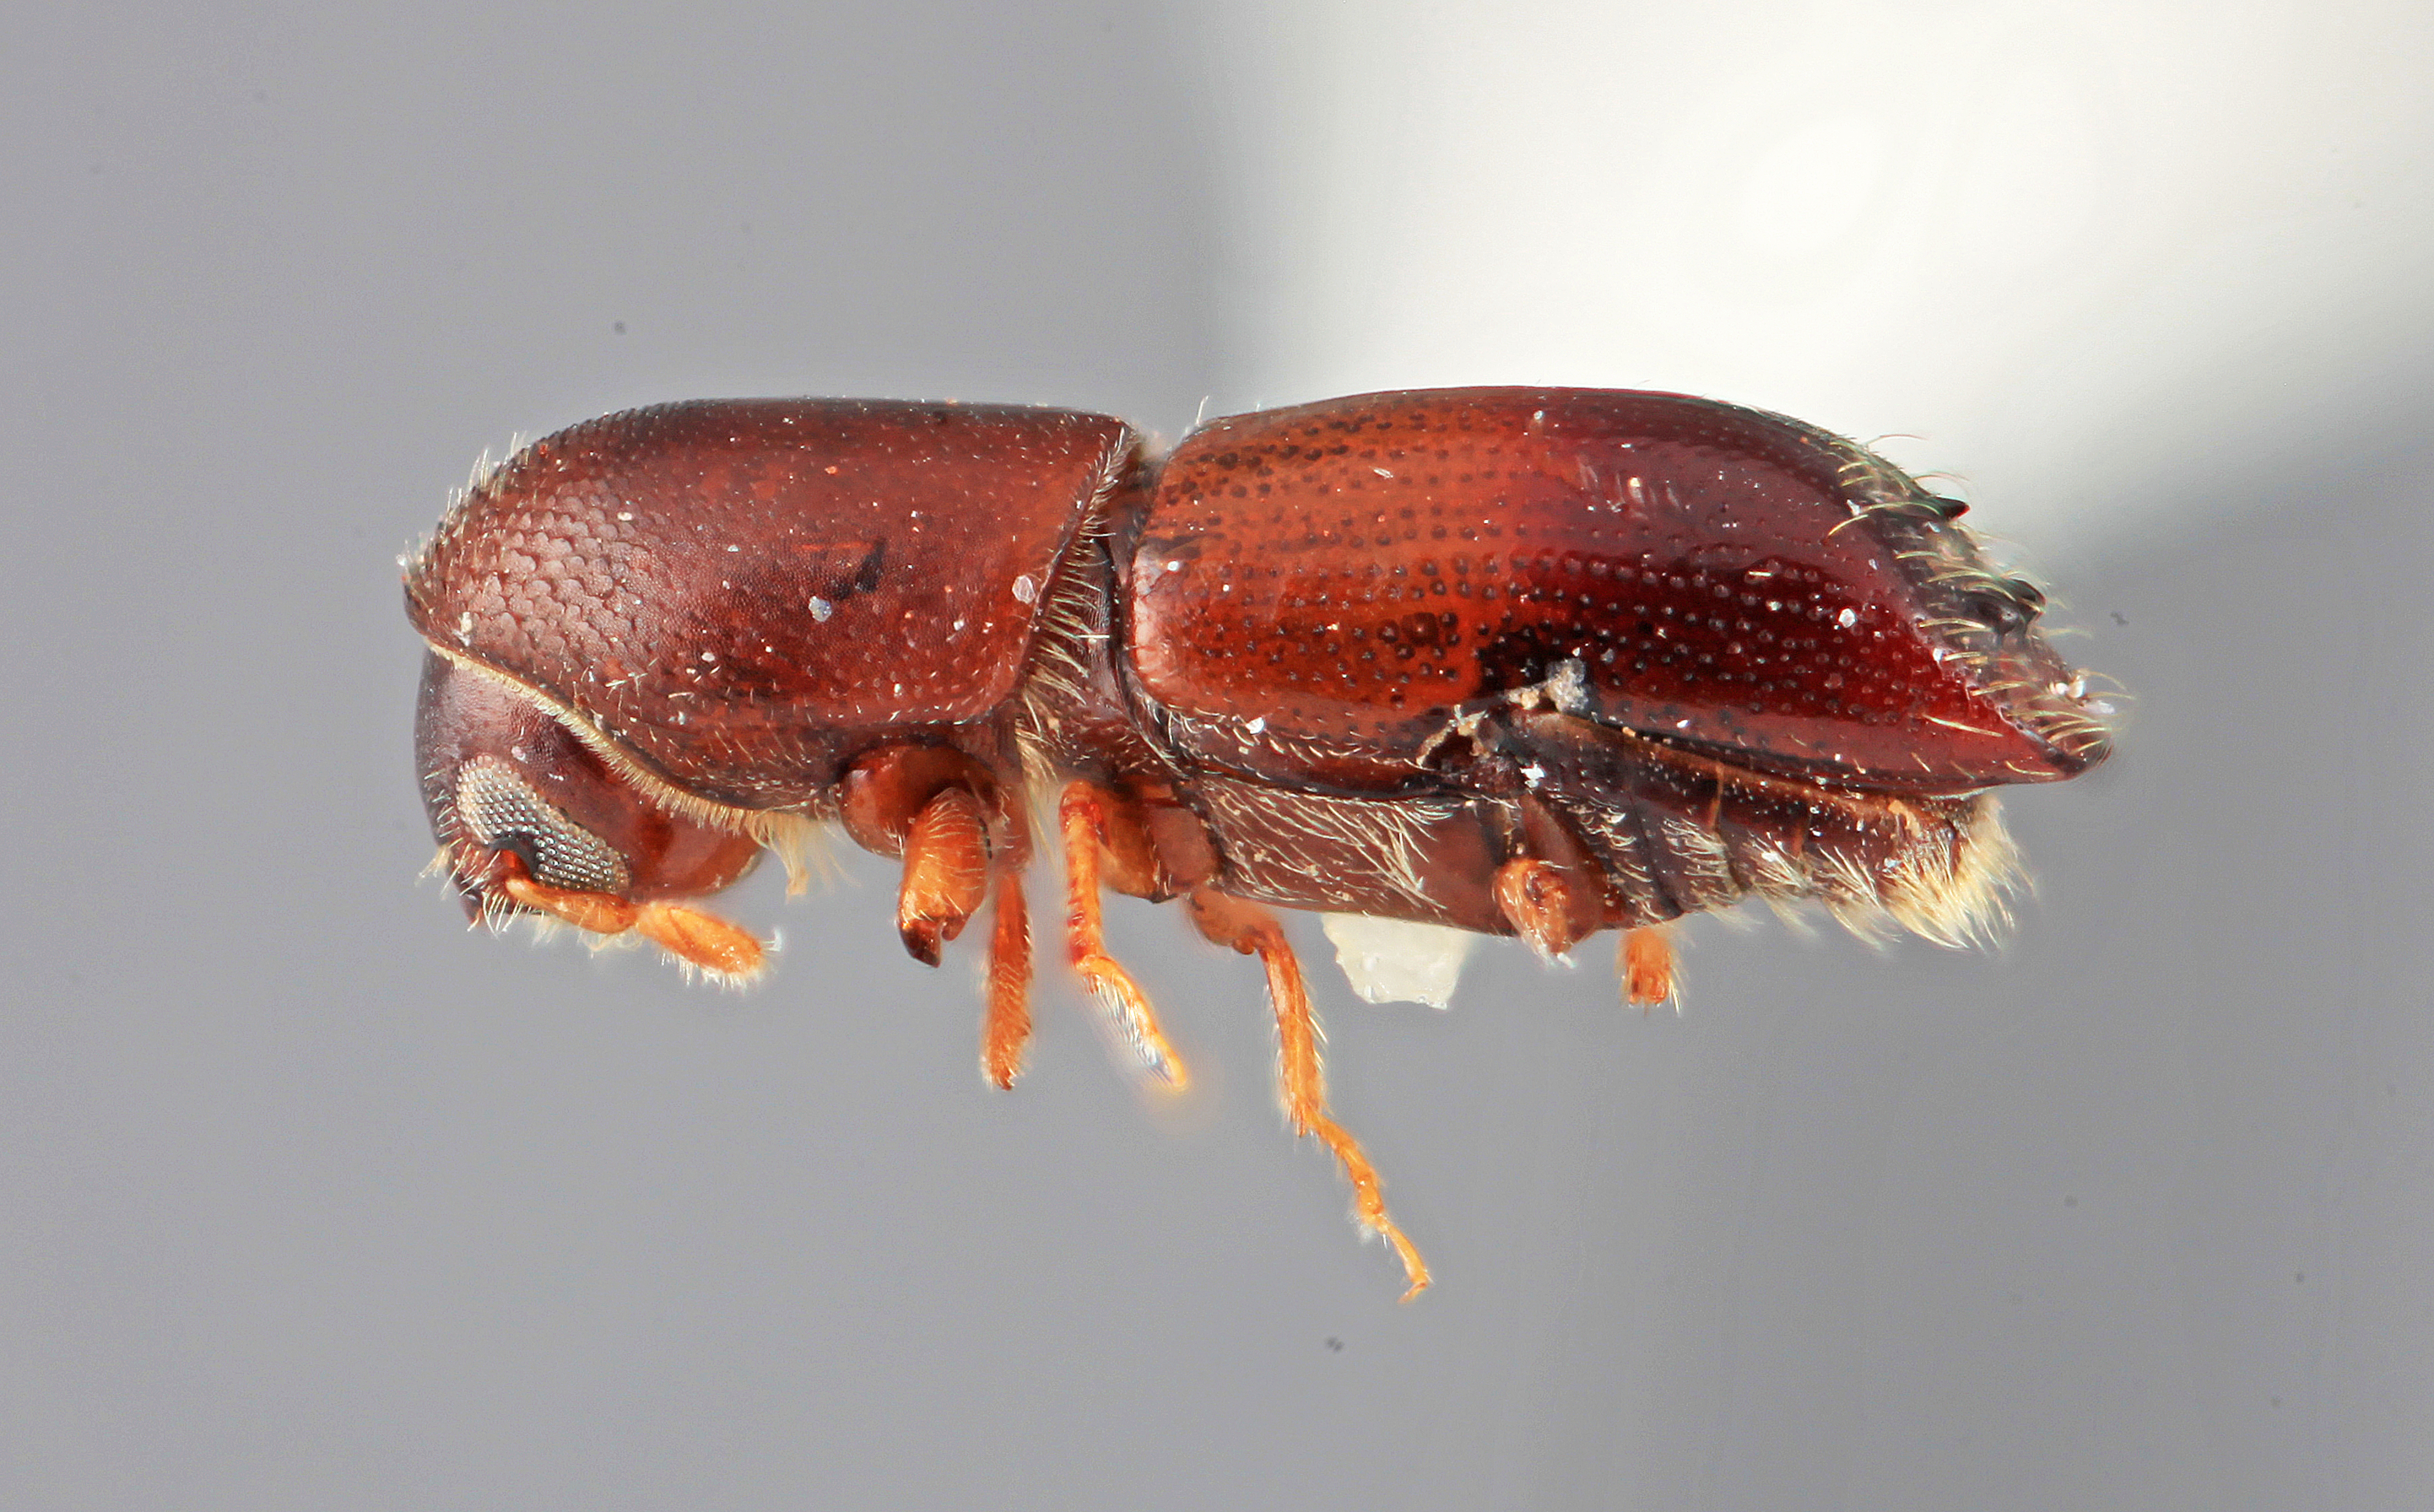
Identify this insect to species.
Monarthrum tetradontium
